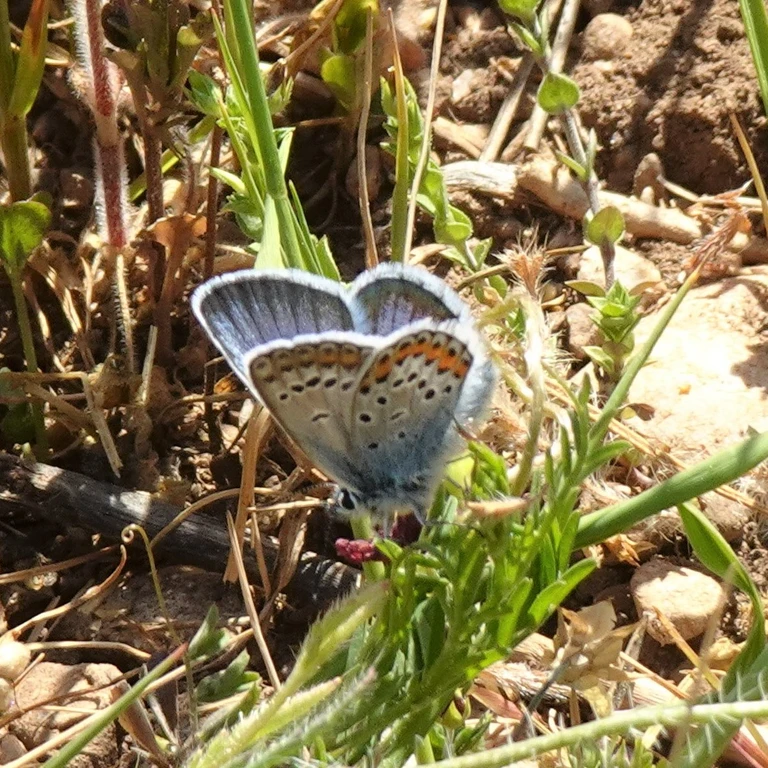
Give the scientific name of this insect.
Plebejus argus
